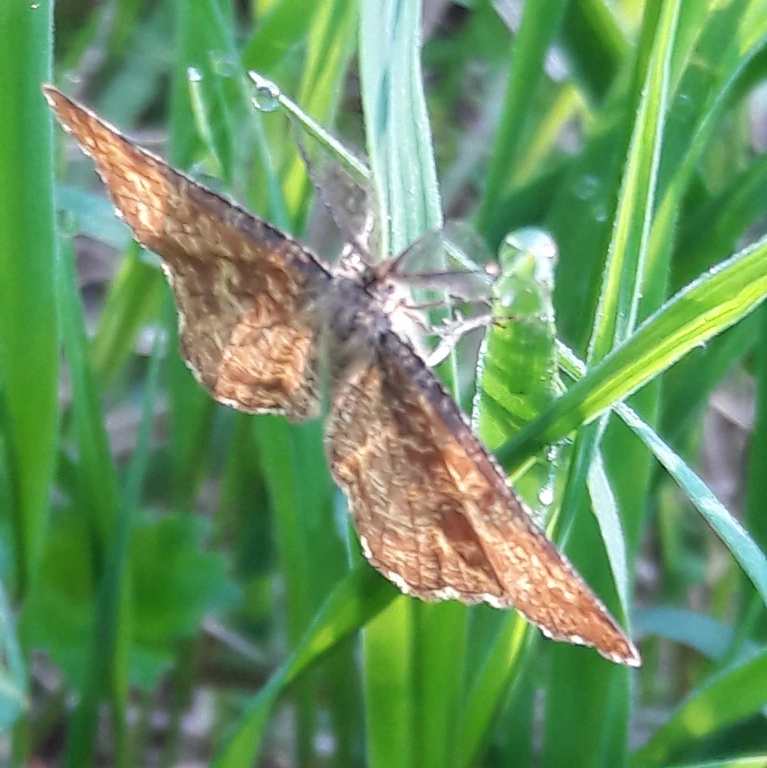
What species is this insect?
Ematurga atomaria
